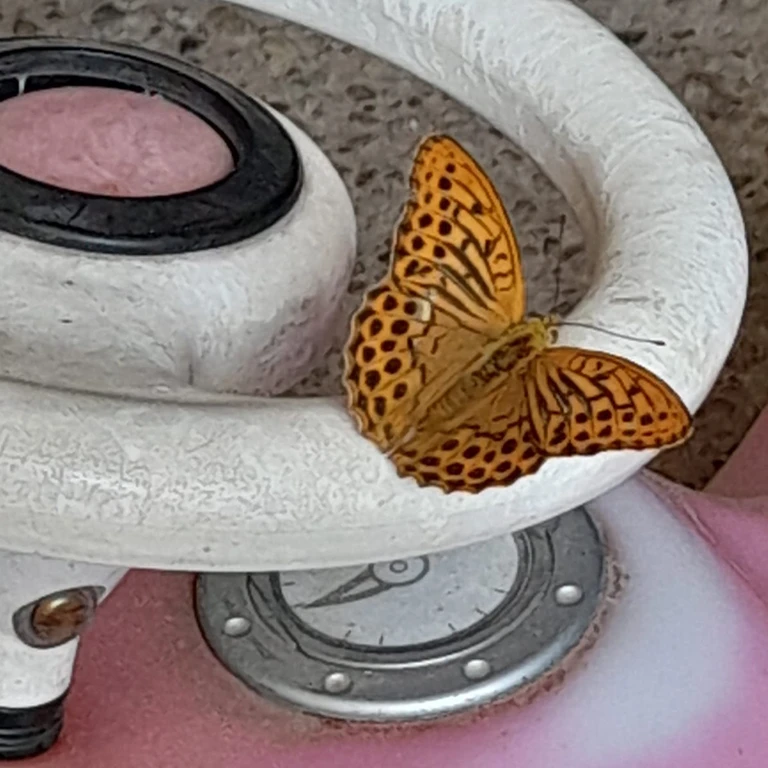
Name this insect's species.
Argynnis paphia
